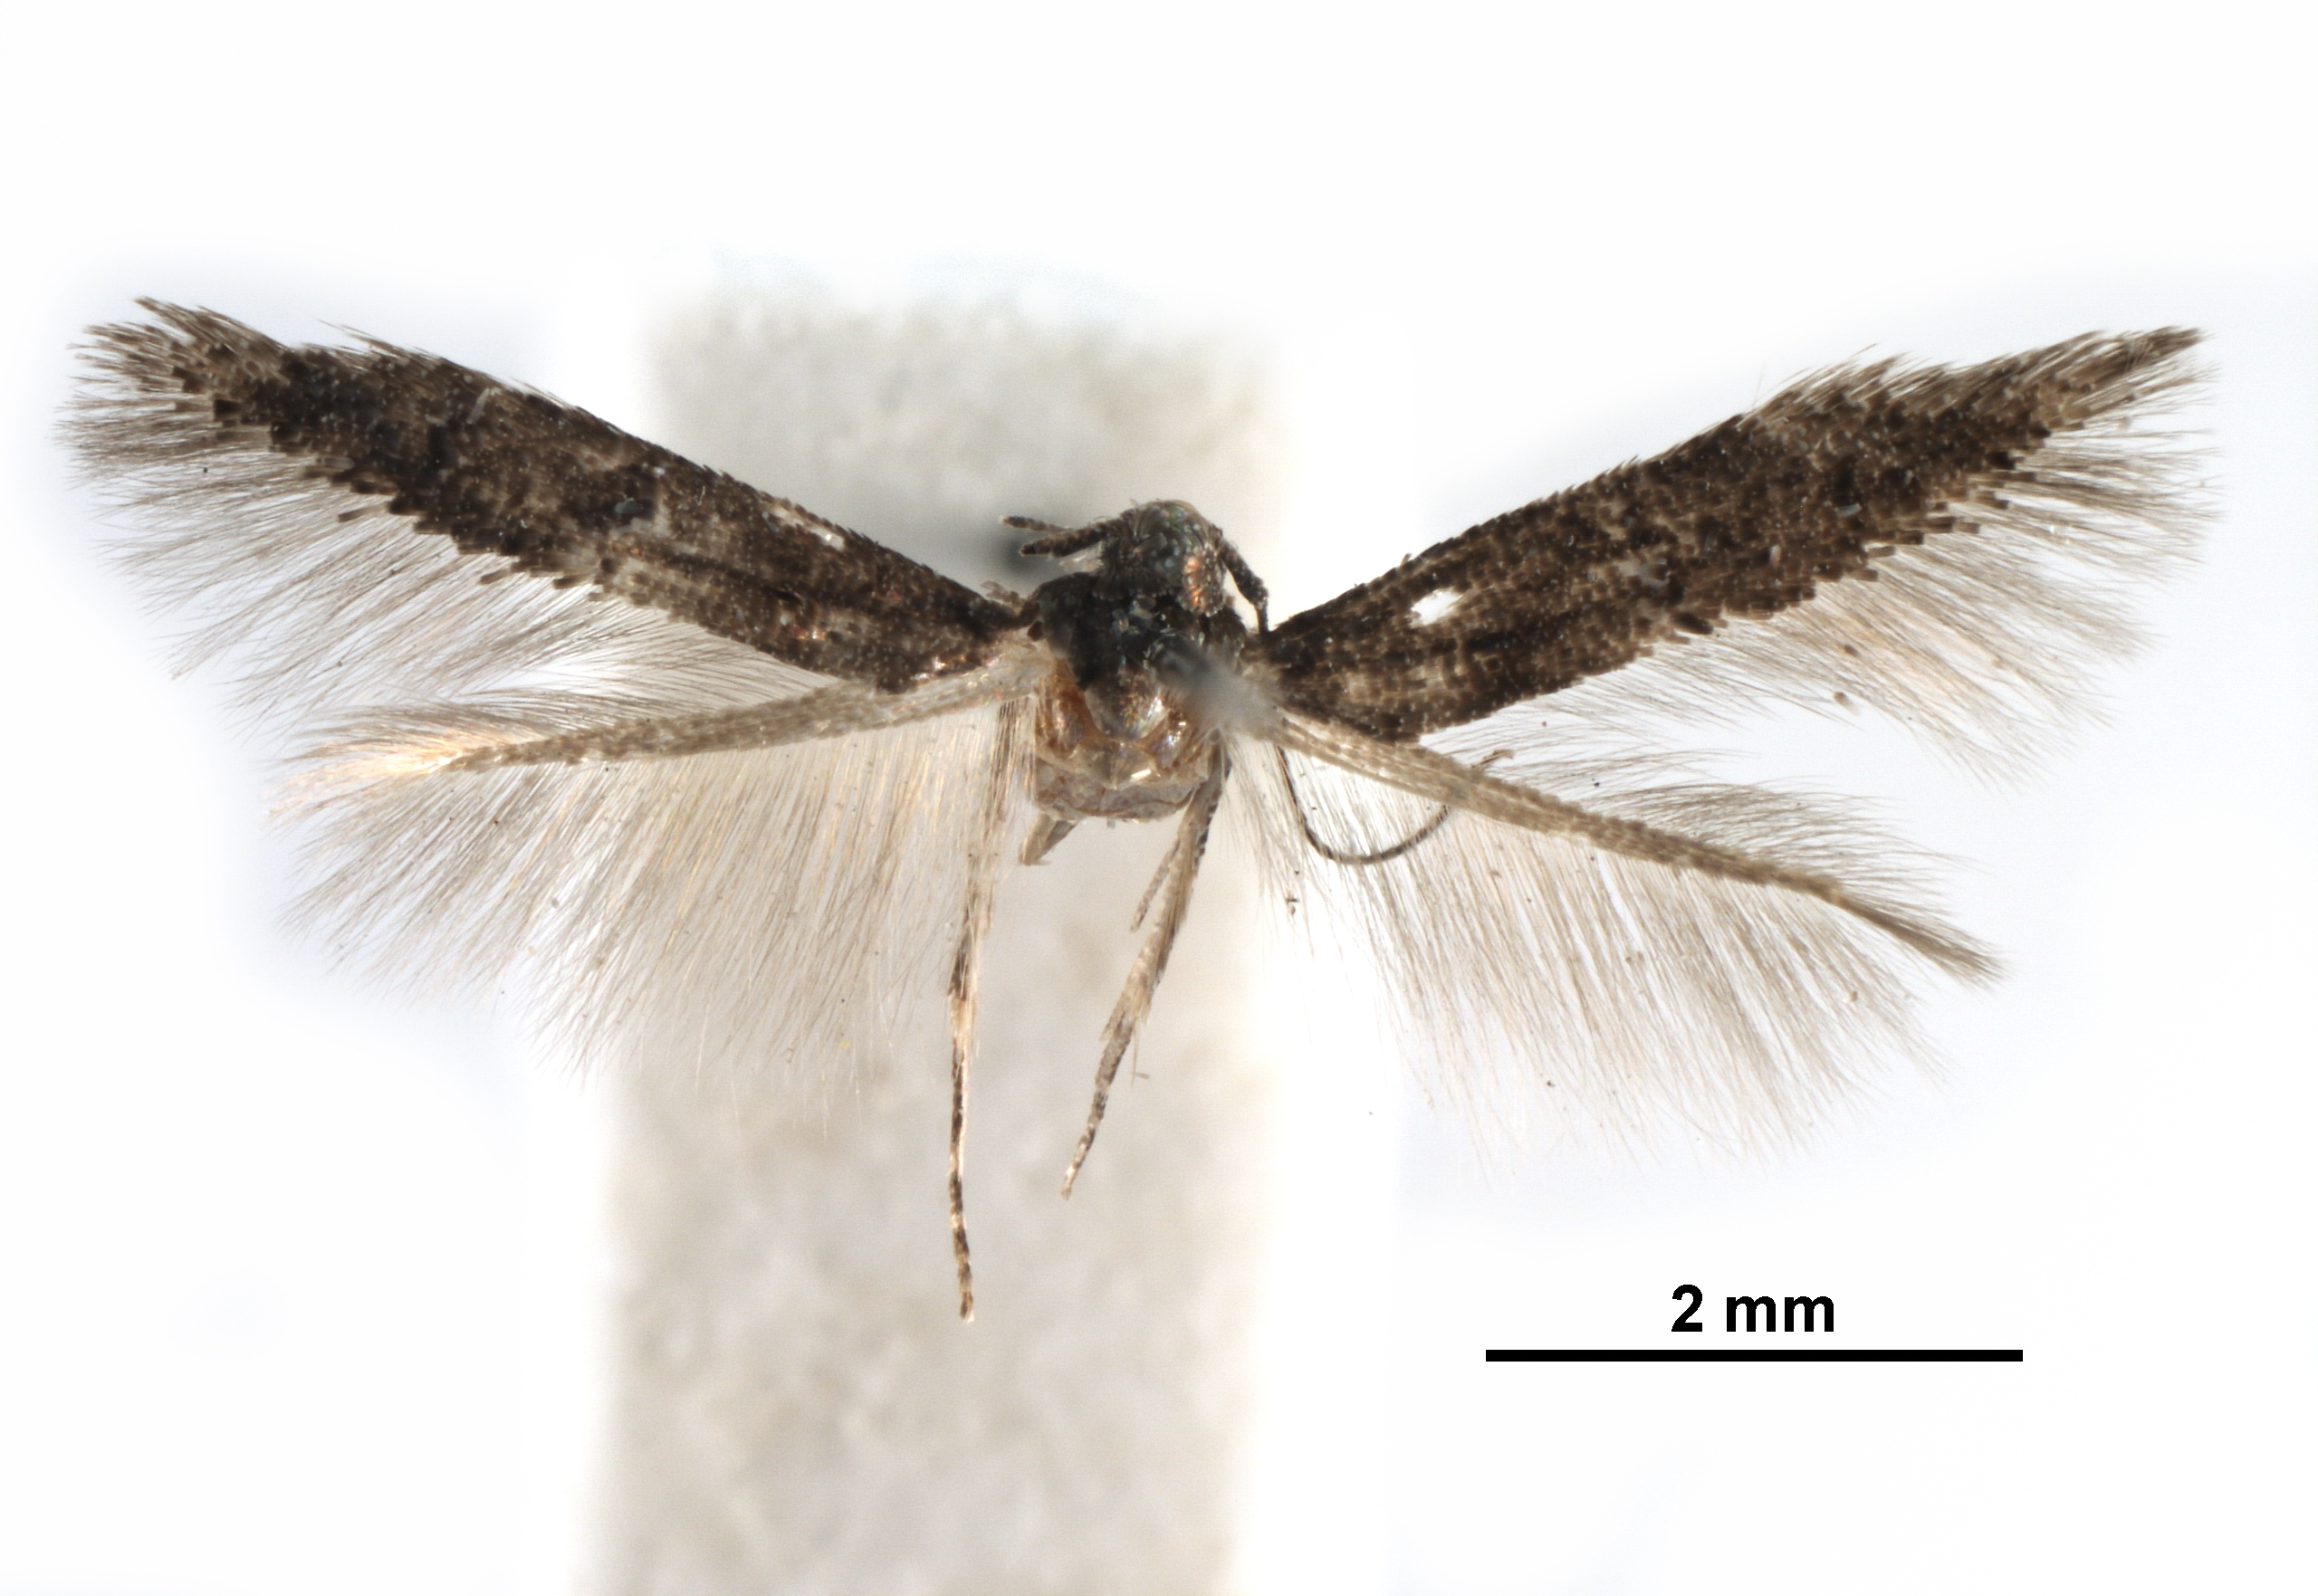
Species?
Stilbosis stipator
